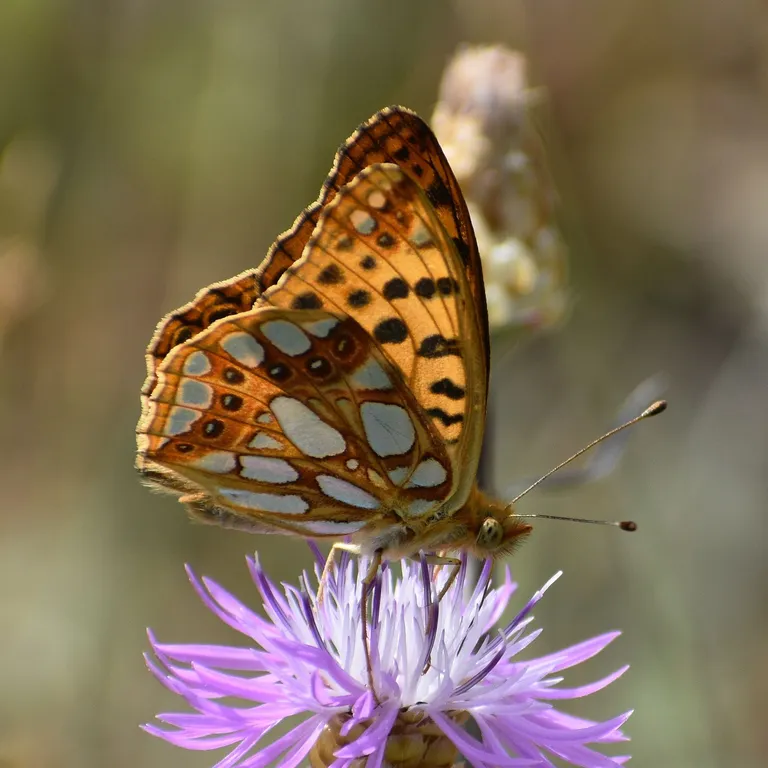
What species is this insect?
Issoria lathonia
